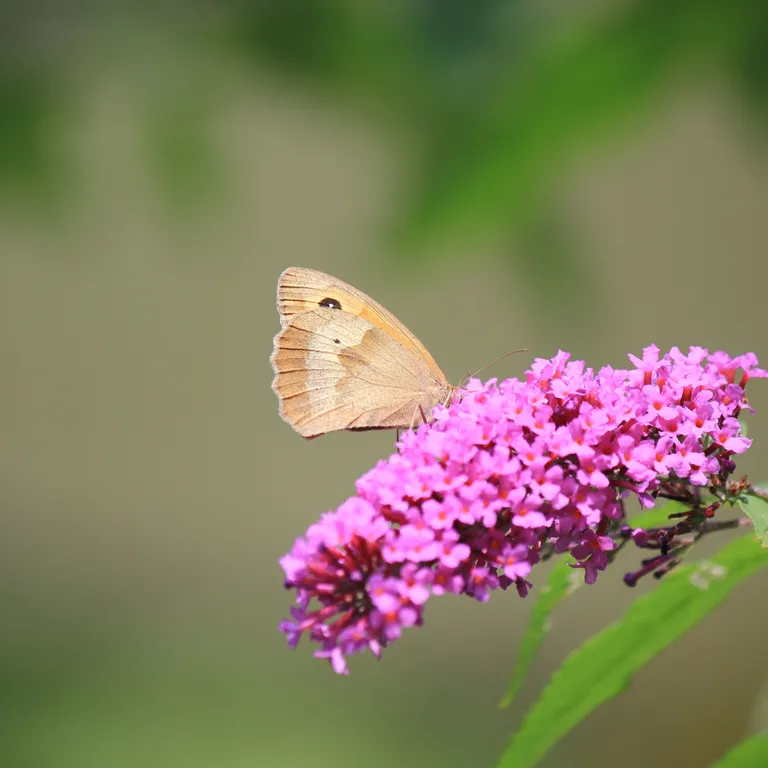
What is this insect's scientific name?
Maniola jurtina
